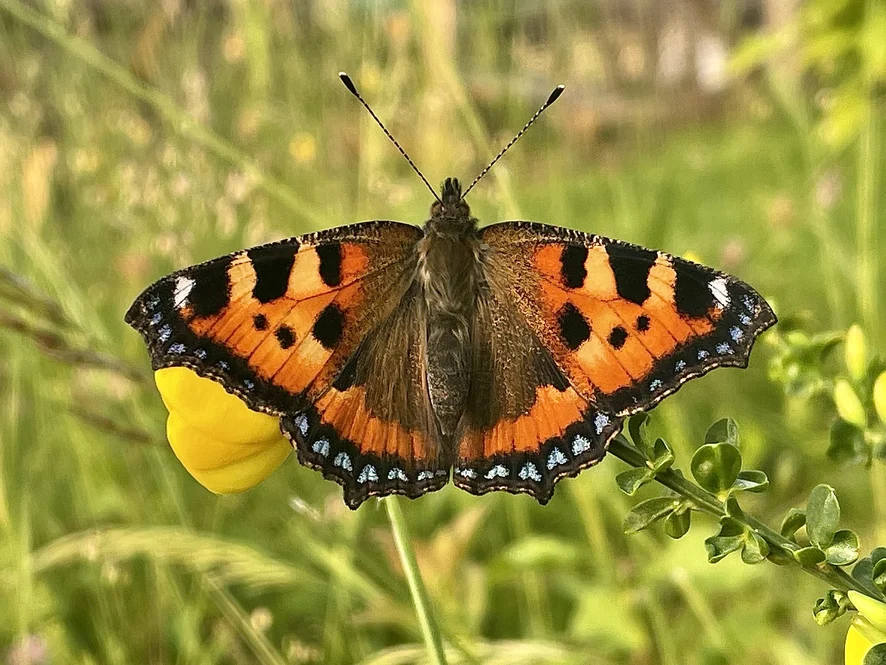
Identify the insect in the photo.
Aglais urticae
